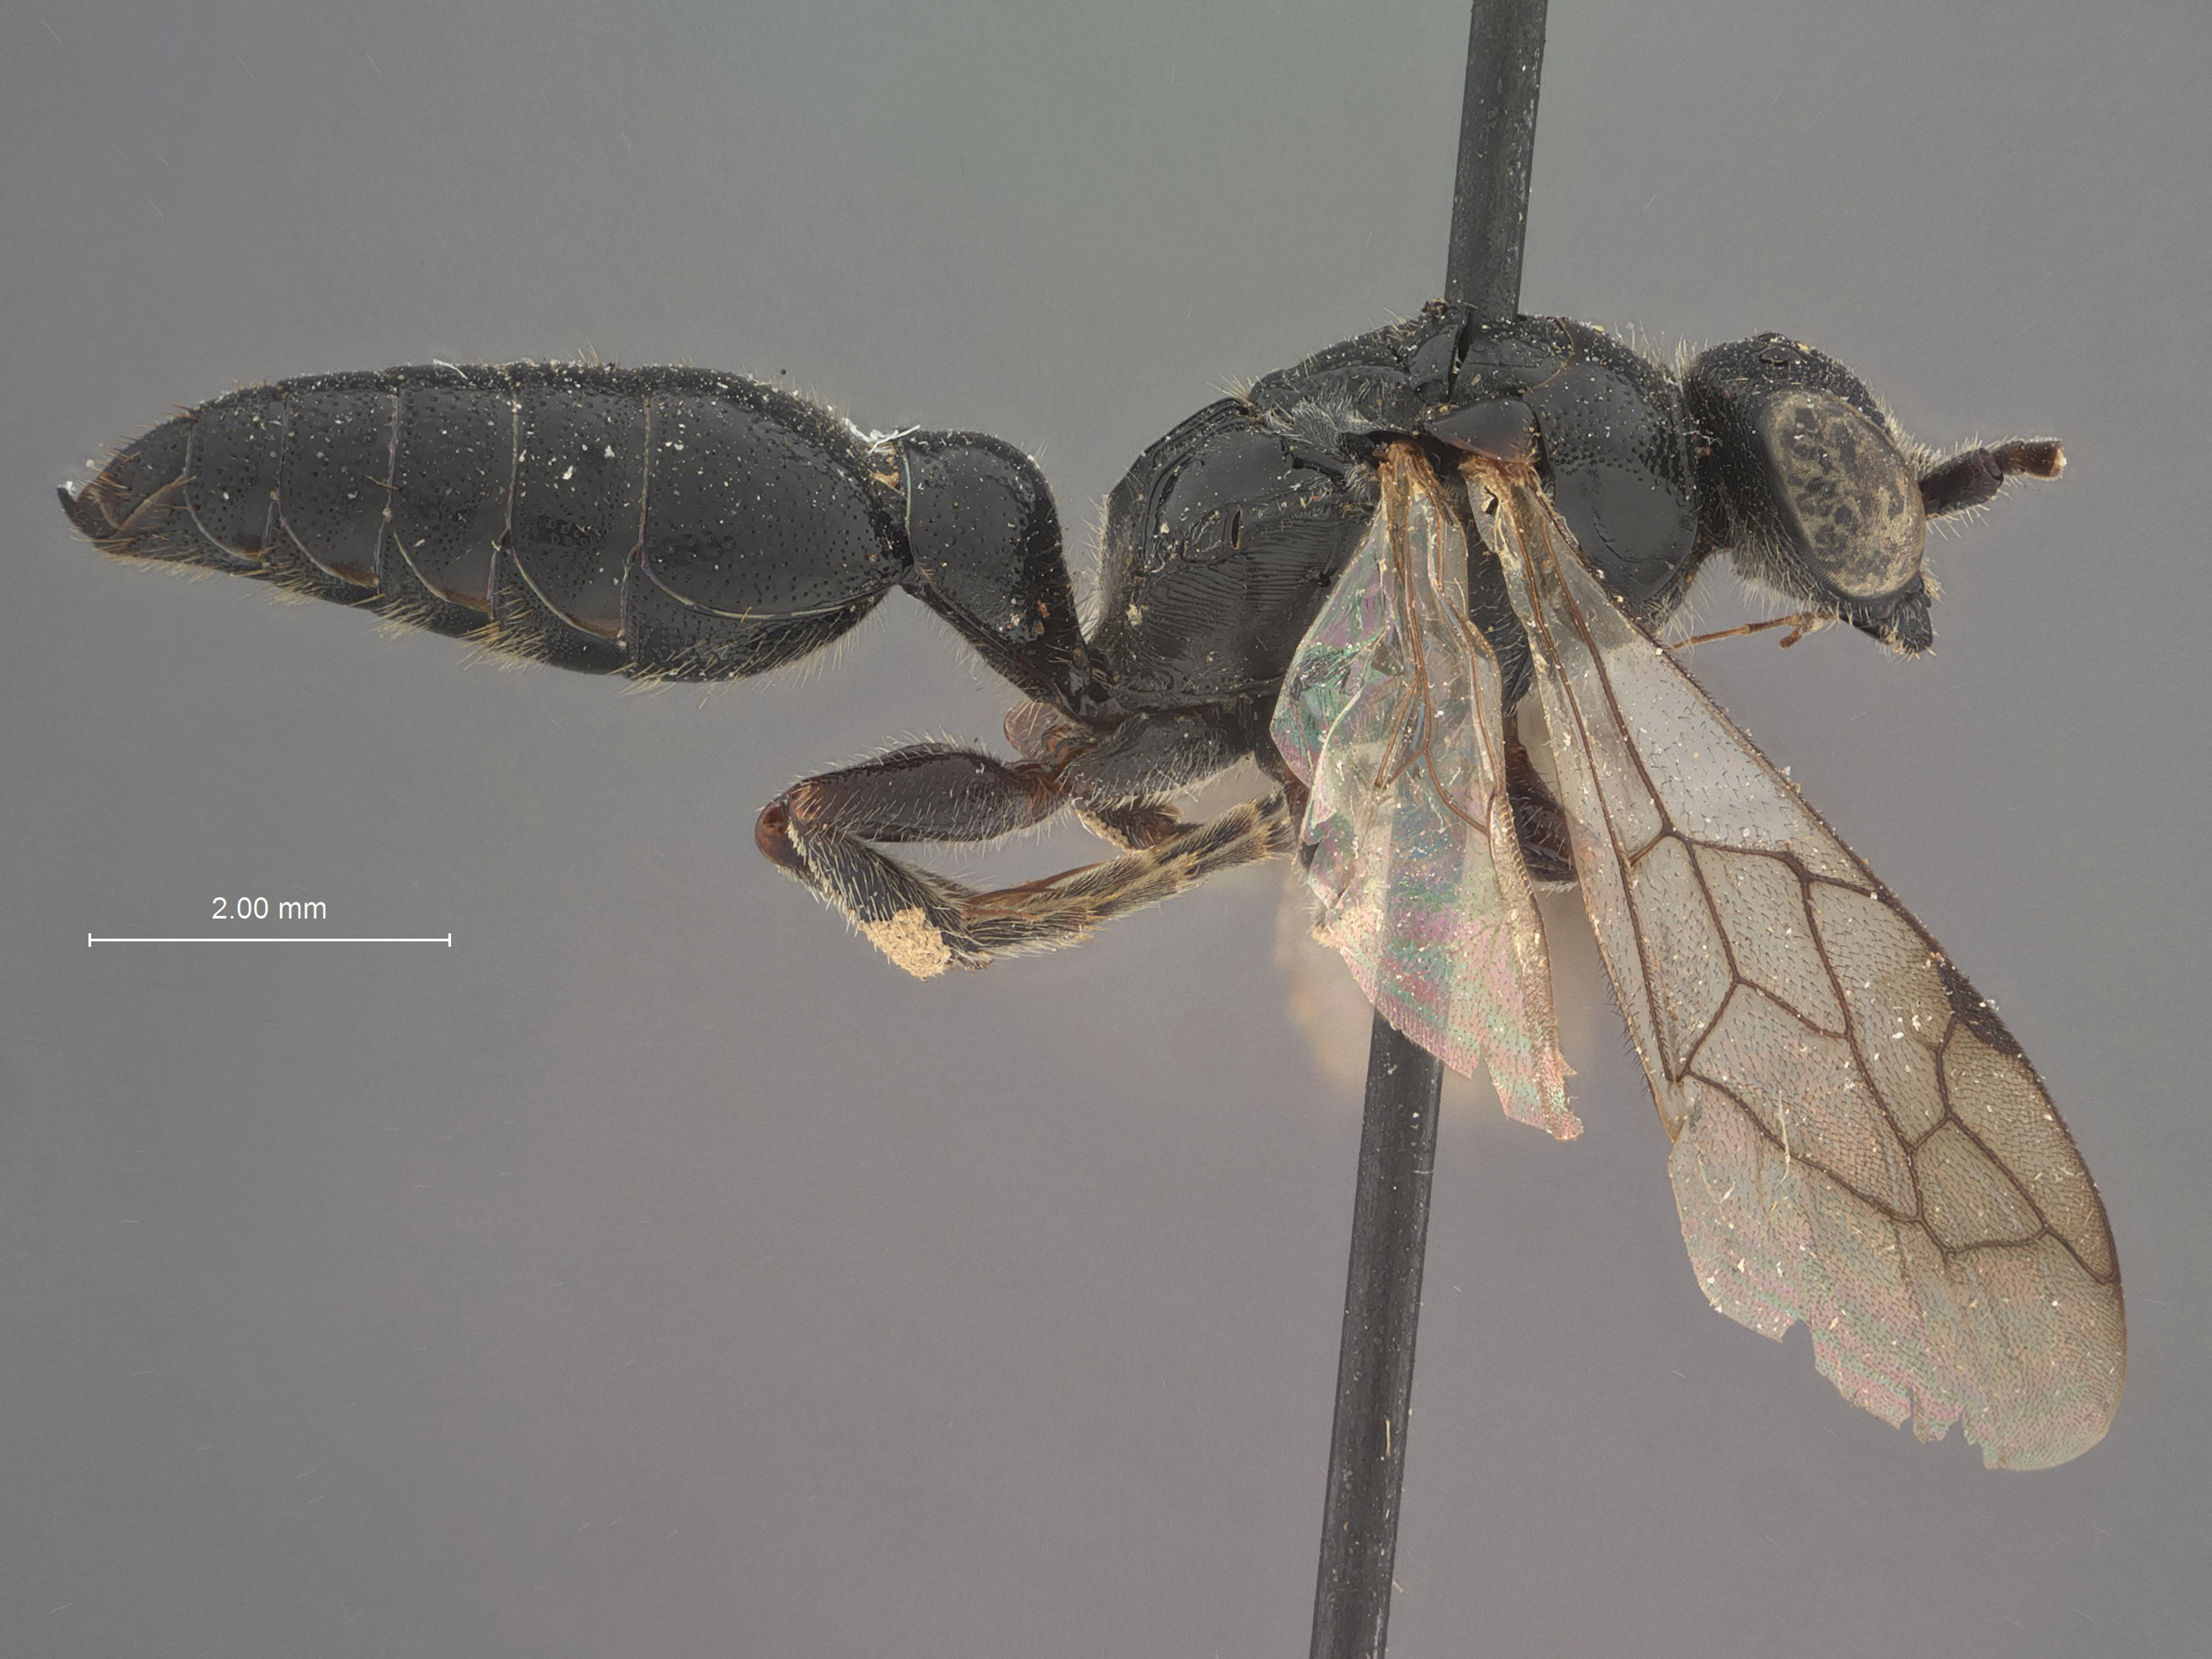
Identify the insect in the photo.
Tiphia fukiensis
